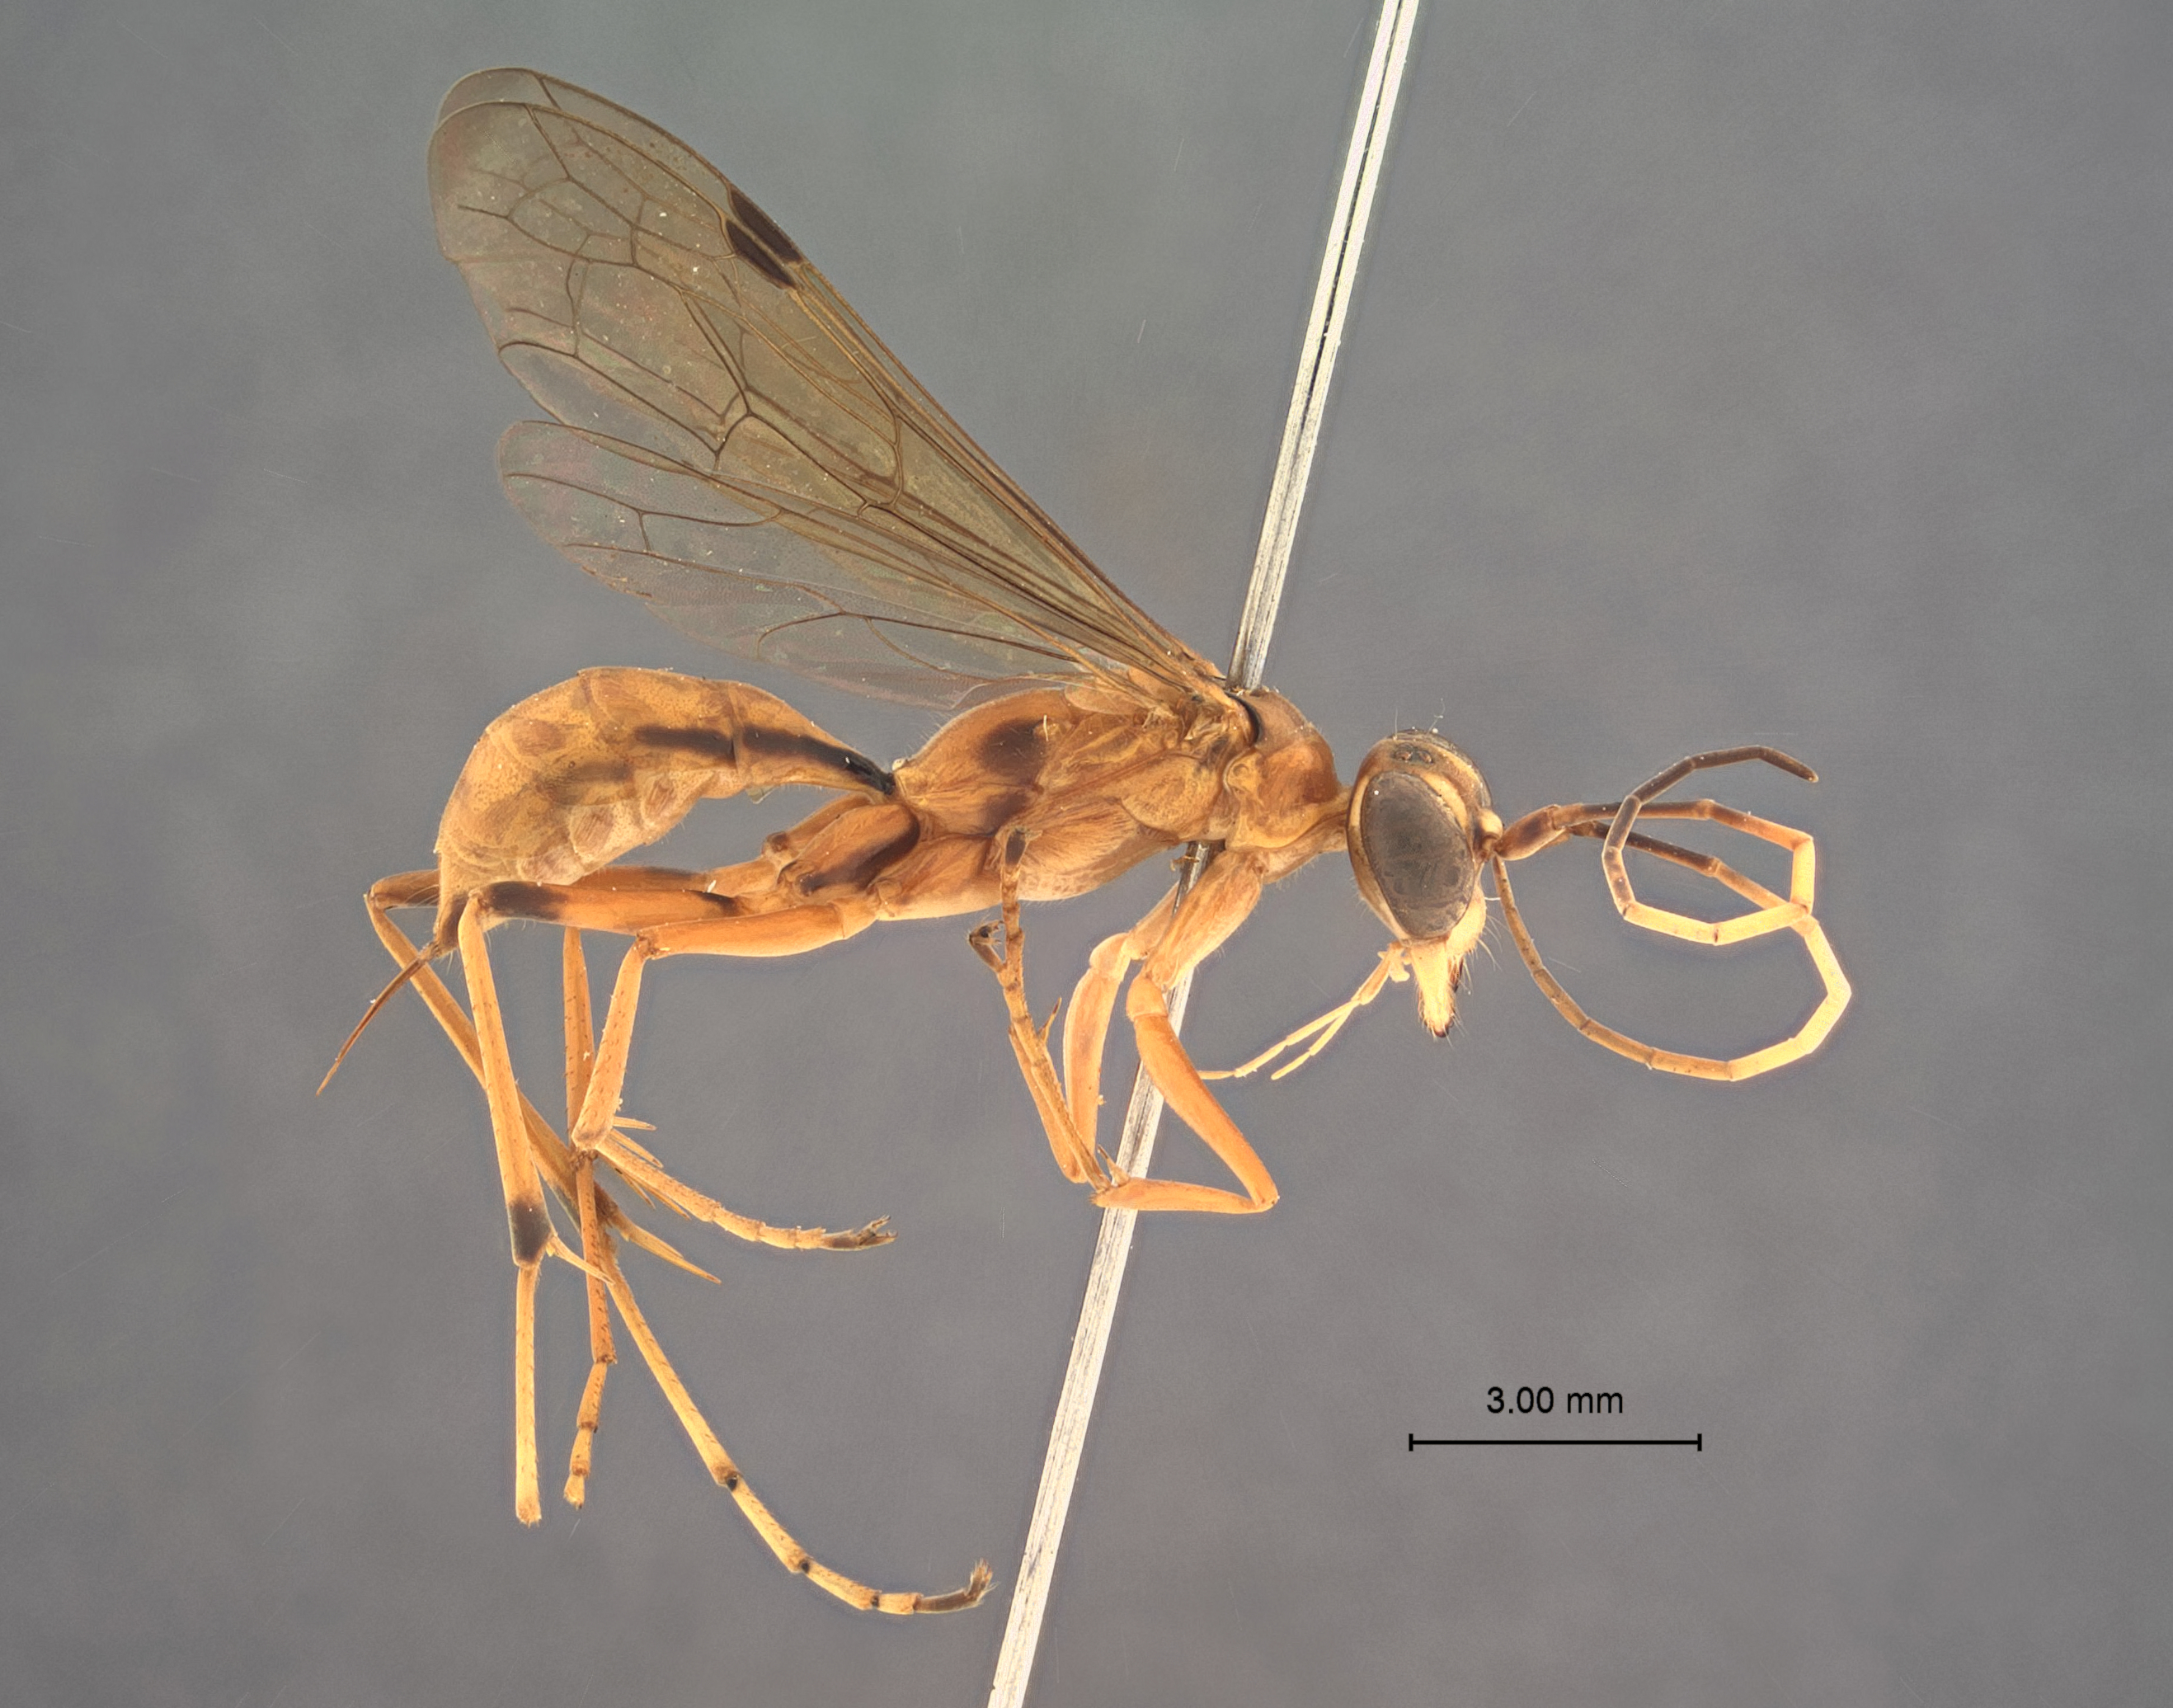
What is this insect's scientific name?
Auplopus hombukeanus
